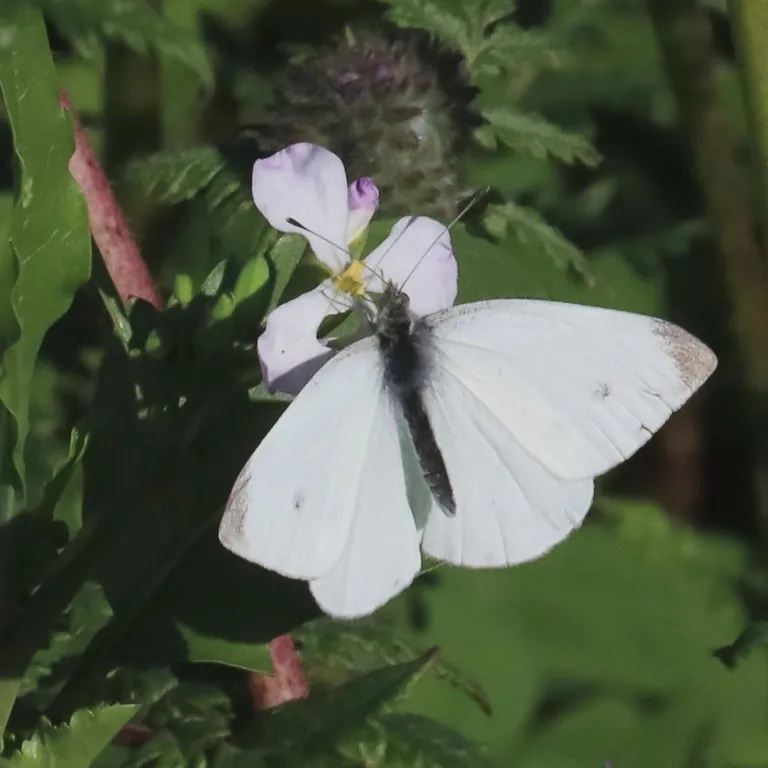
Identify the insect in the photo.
Pieris rapae
